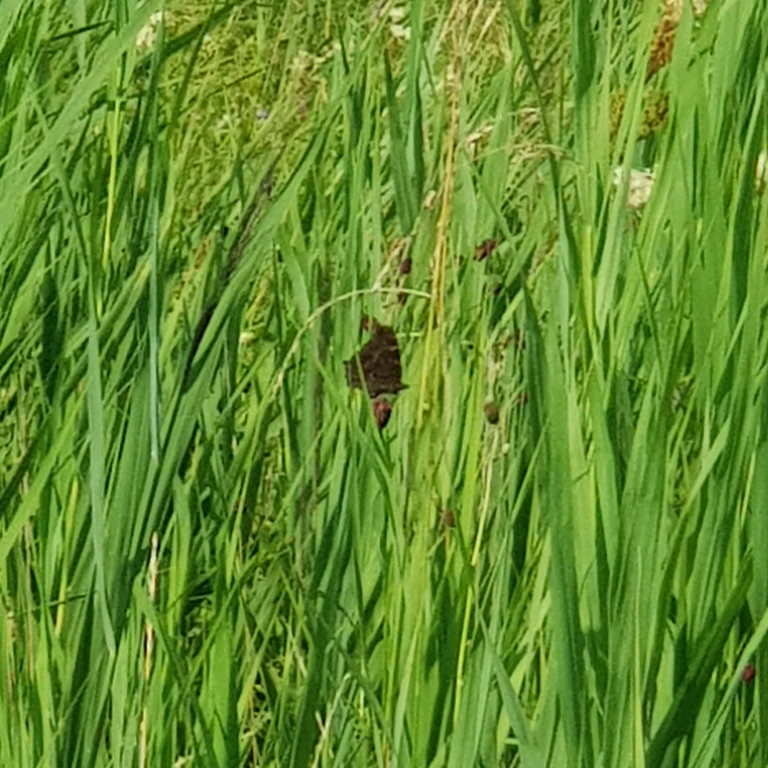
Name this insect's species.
Aglais io
